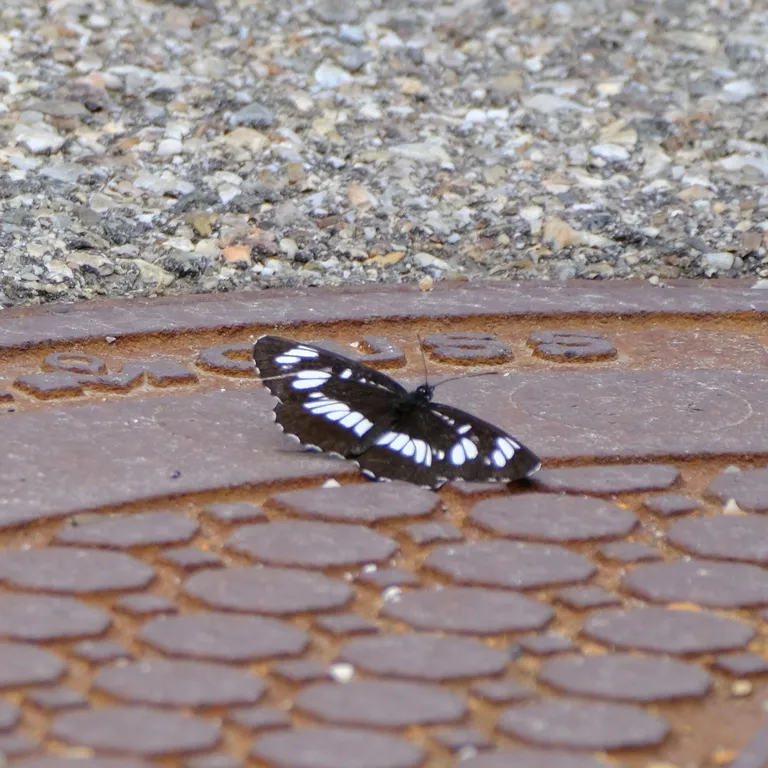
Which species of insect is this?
Neptis rivularis
